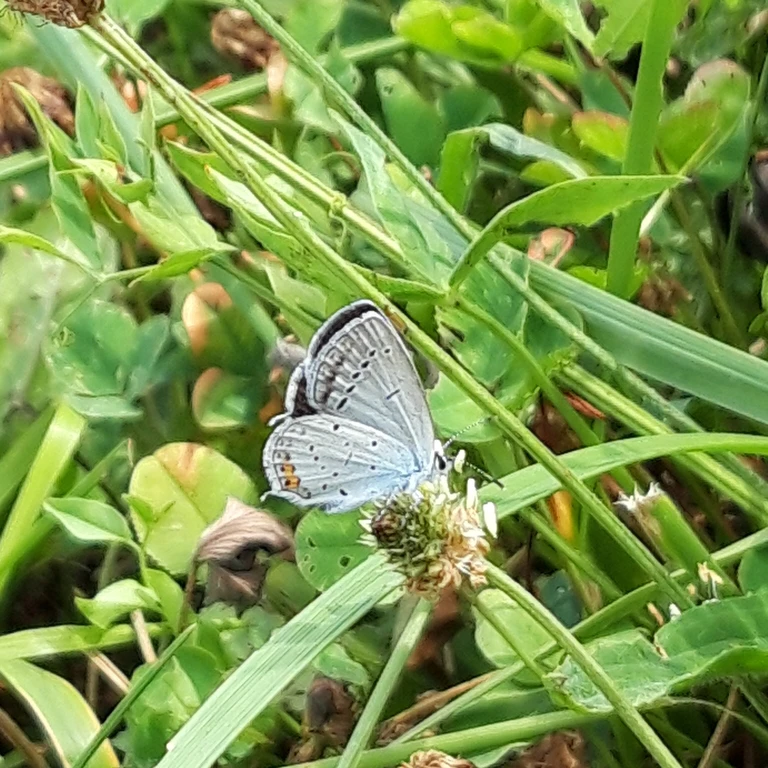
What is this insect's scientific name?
Cupido argiades (also Elkalyce argiades)
